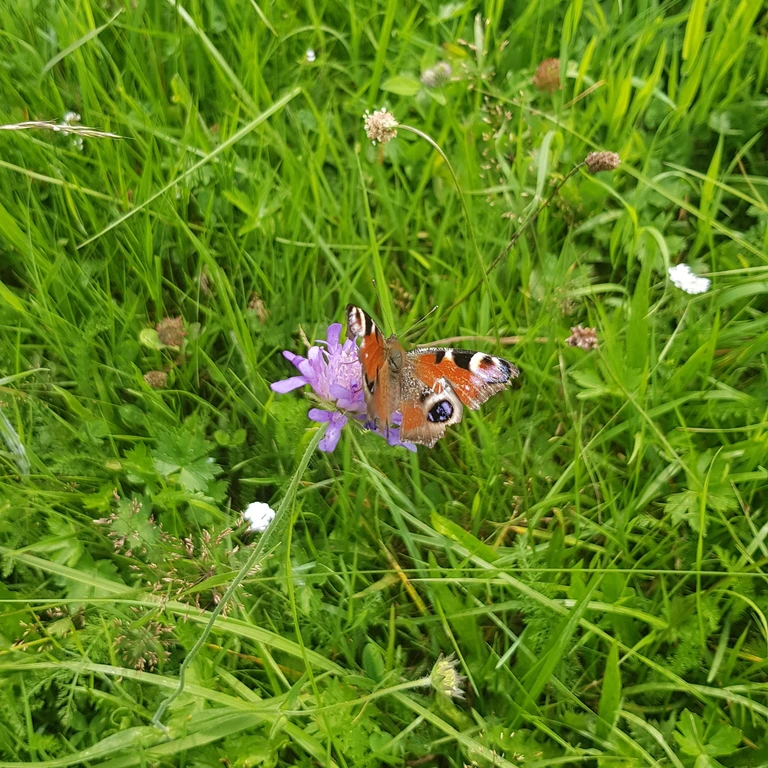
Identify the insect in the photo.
Aglais io
